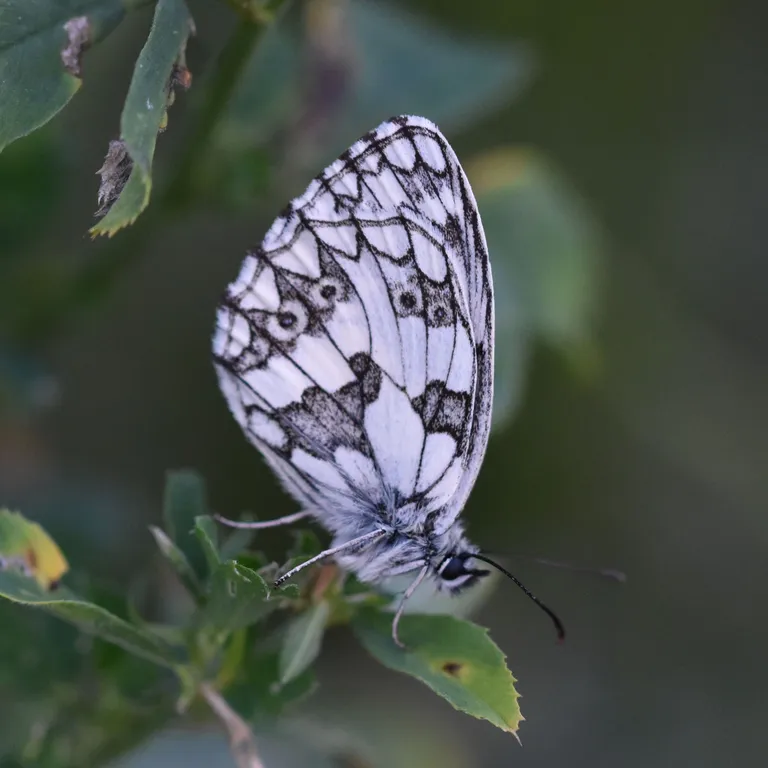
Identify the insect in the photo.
Melanargia galathea
